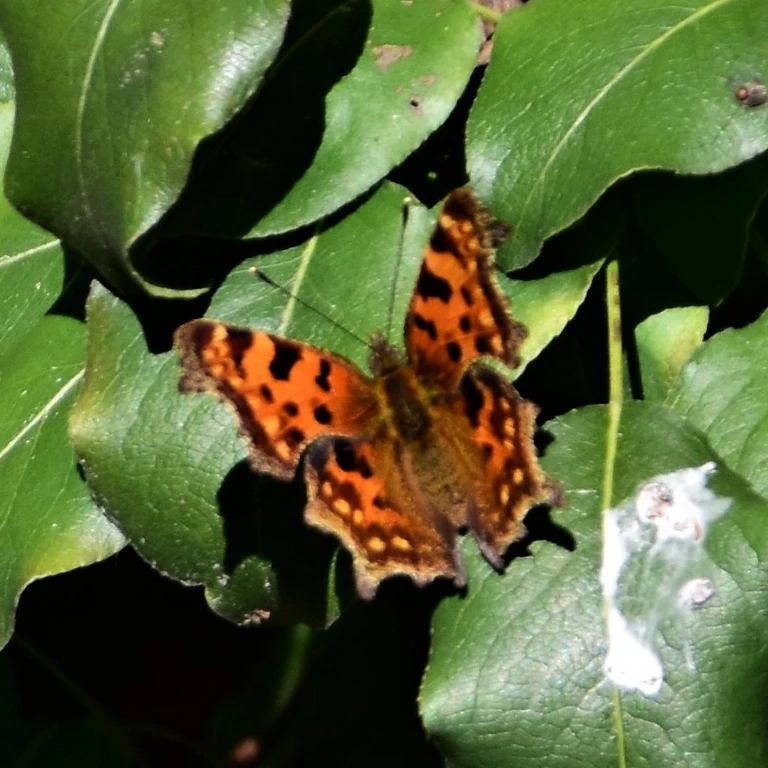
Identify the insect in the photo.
Polygonia c-album
